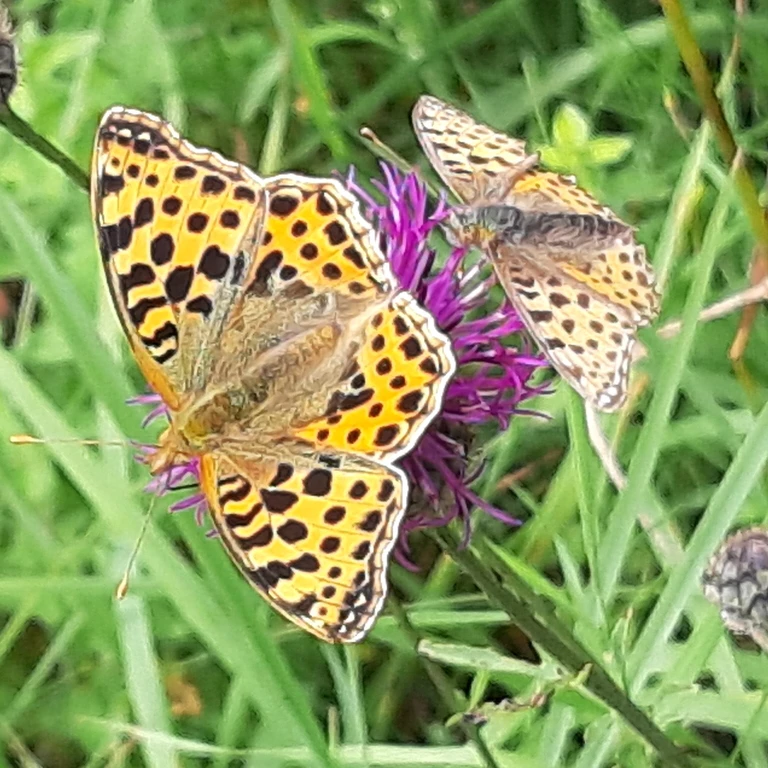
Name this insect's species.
Issoria lathonia
